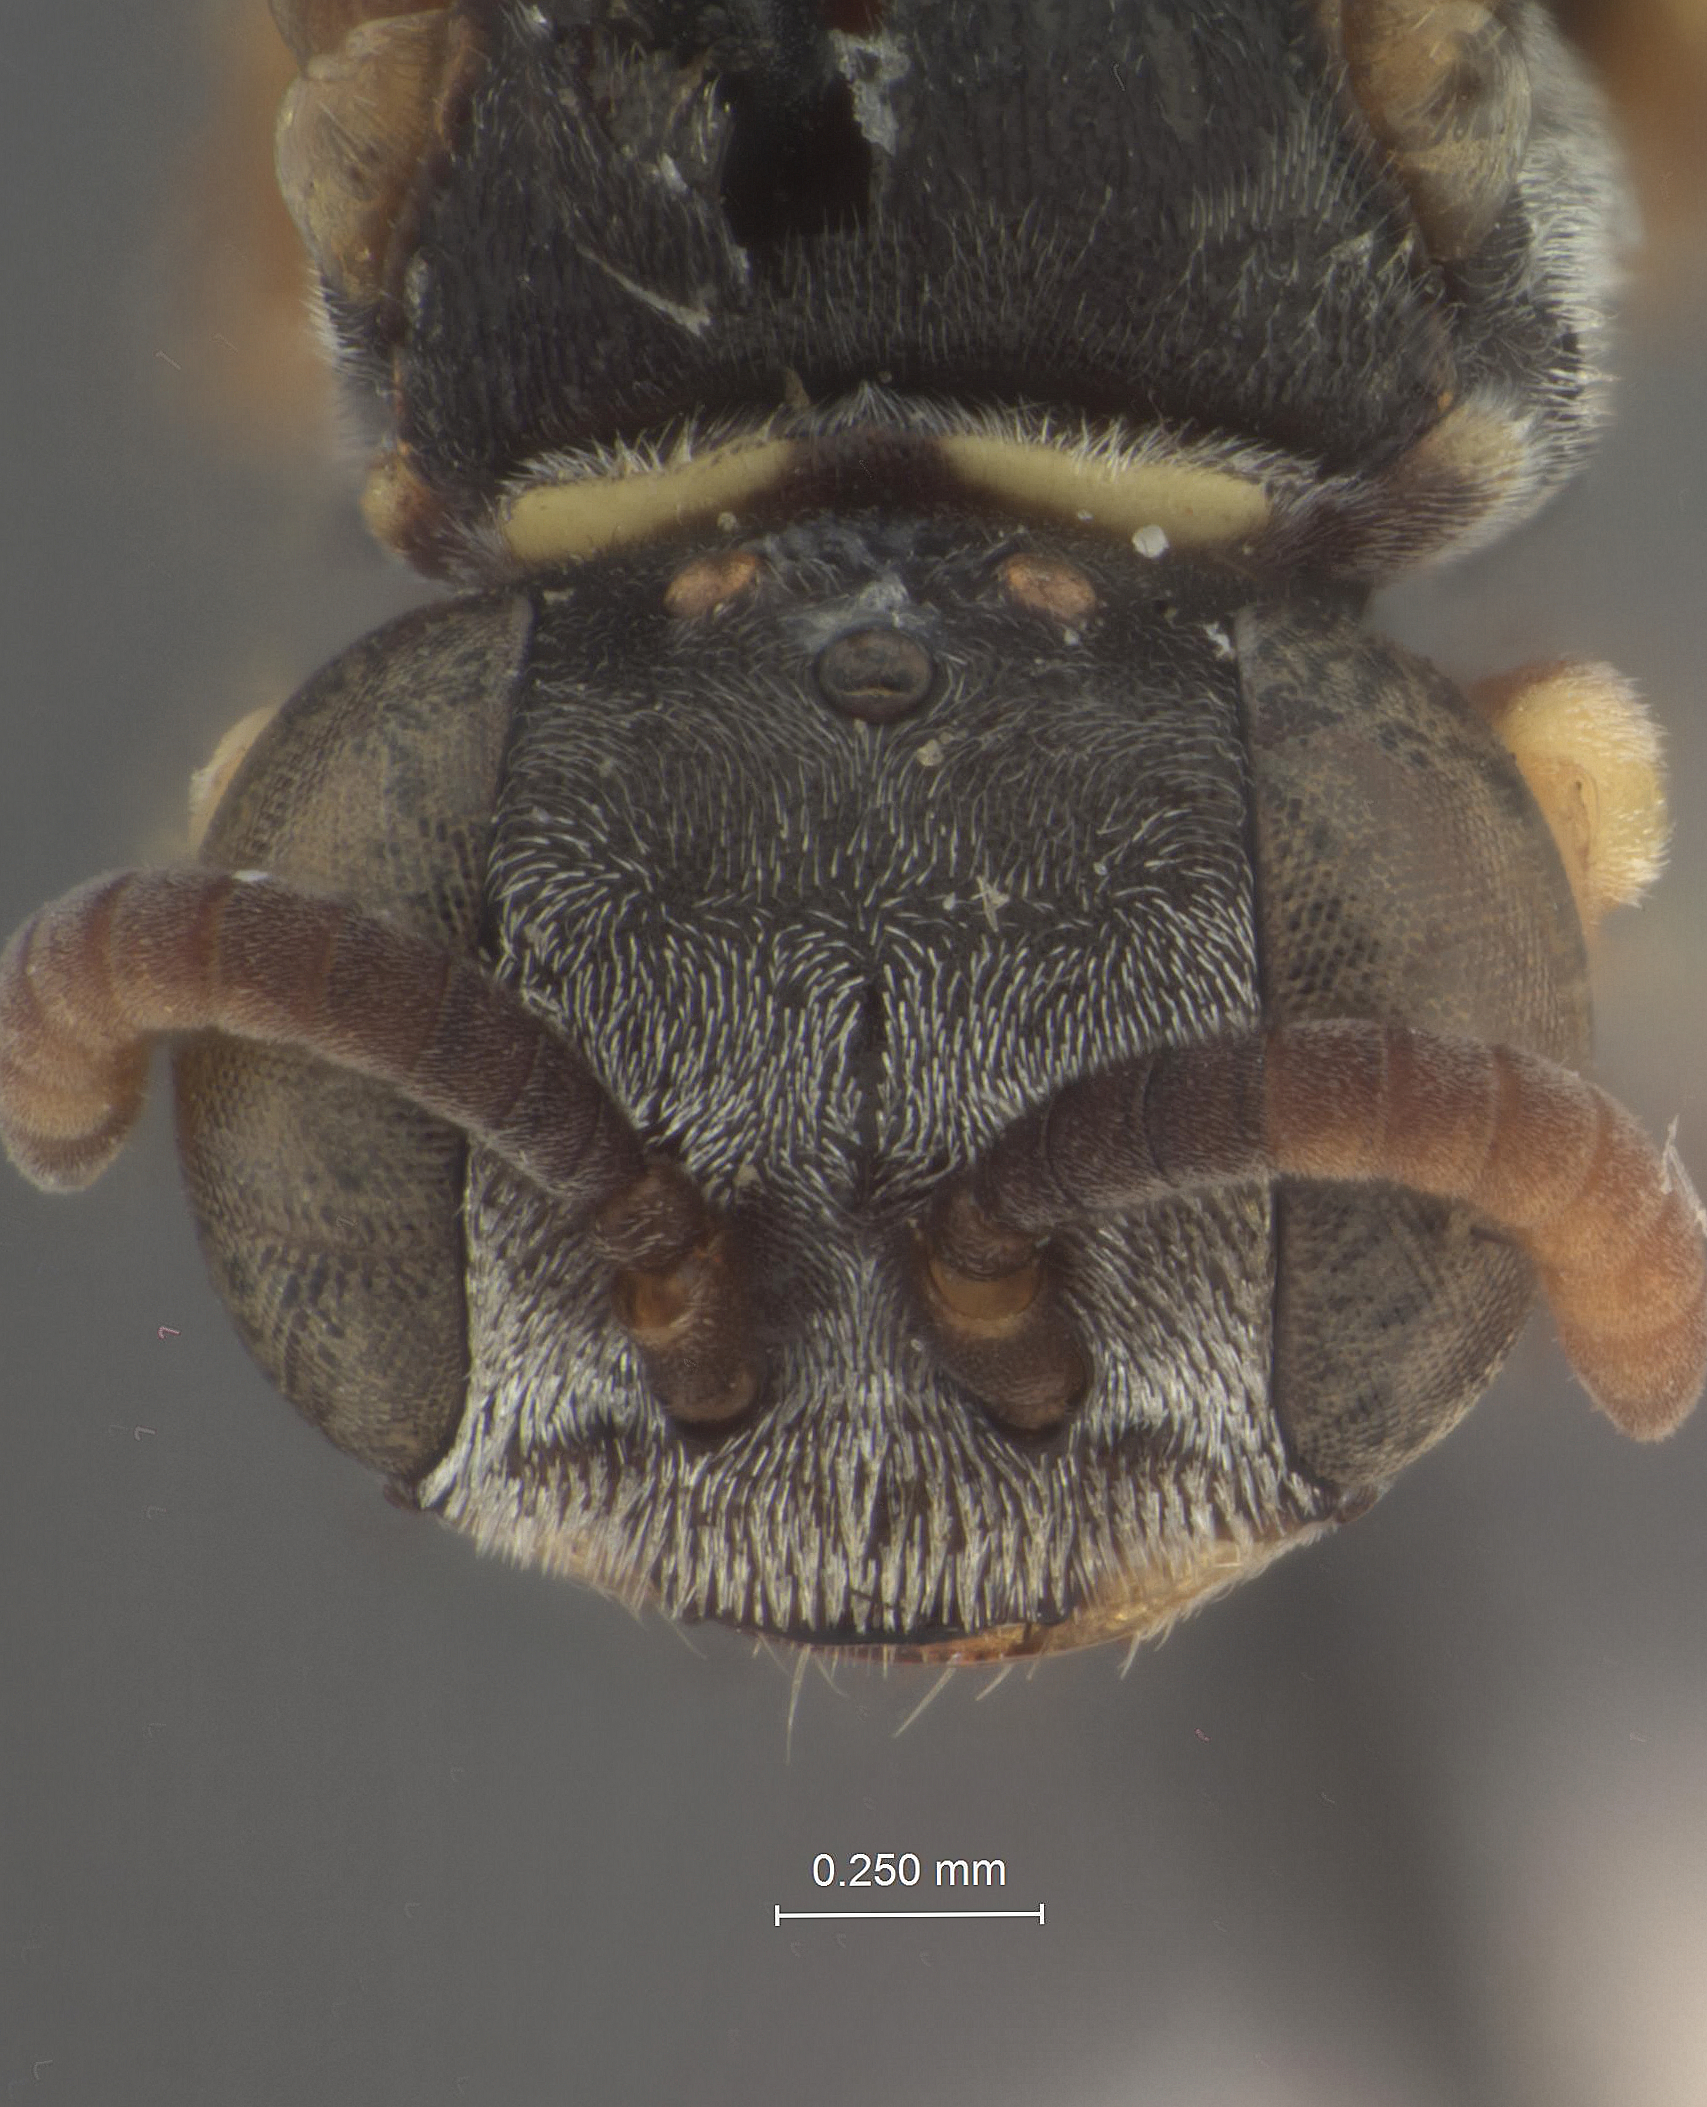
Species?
Sericophorus halli
